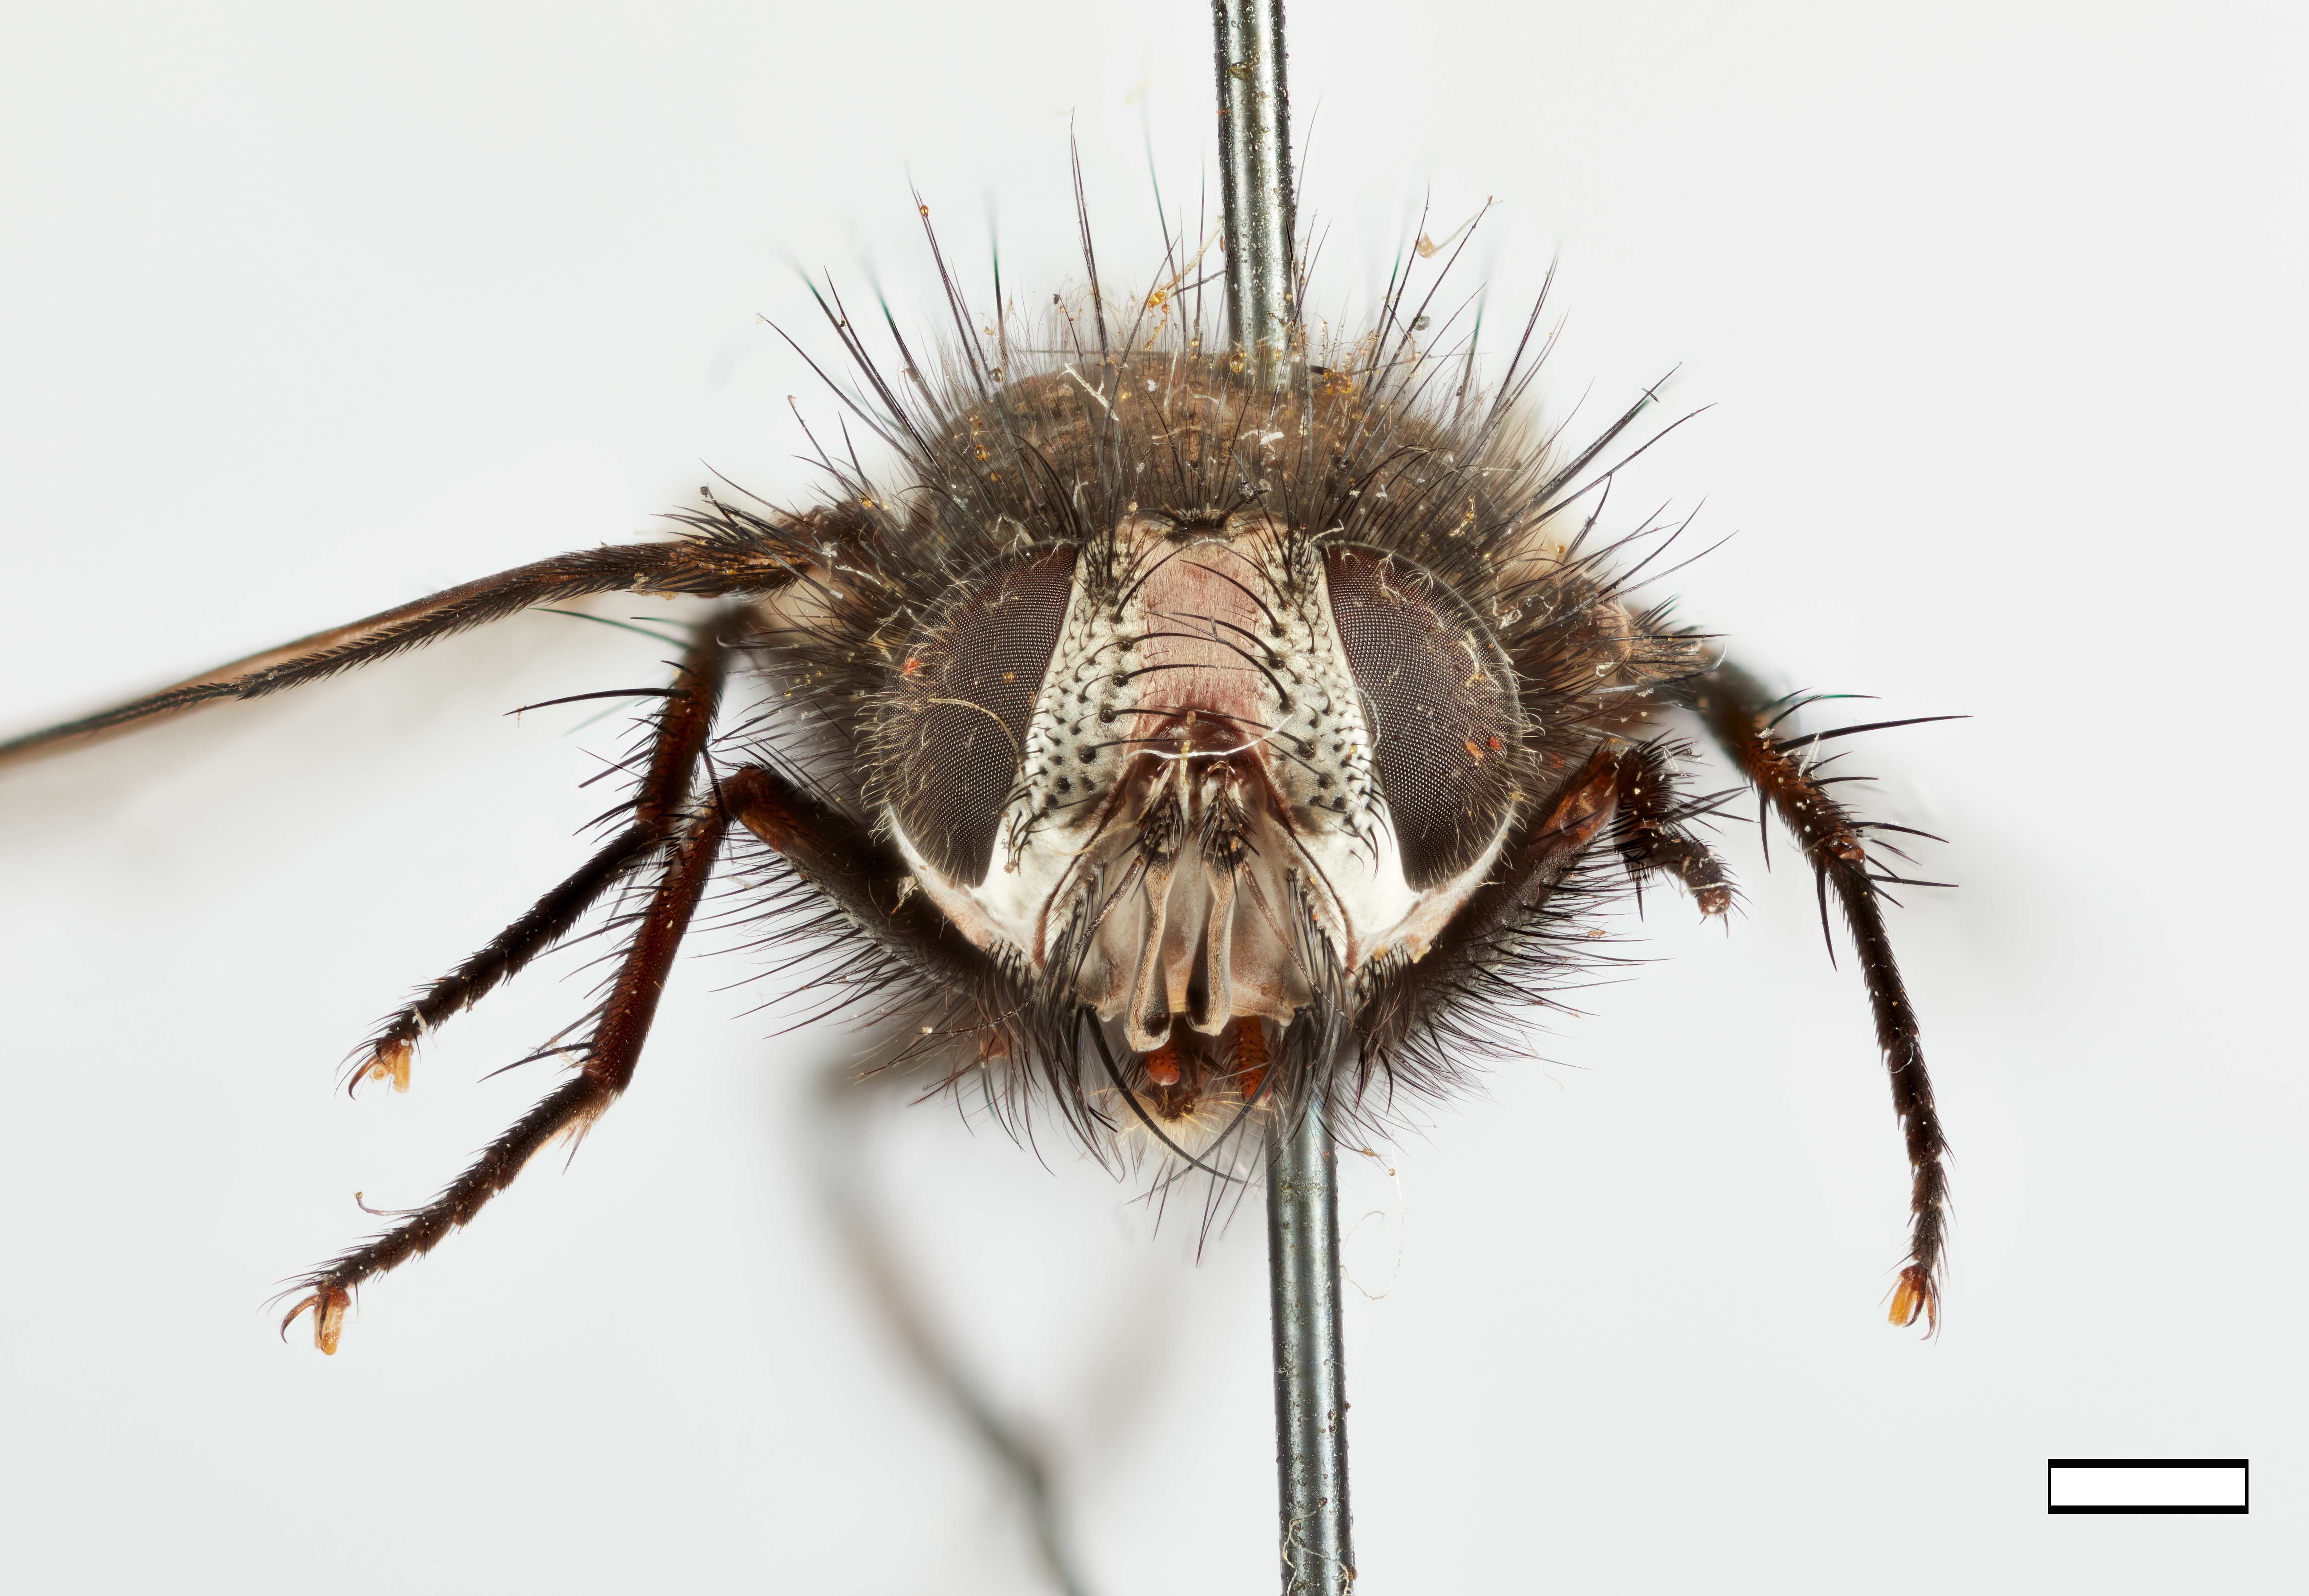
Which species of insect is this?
Phorocera setifrons
